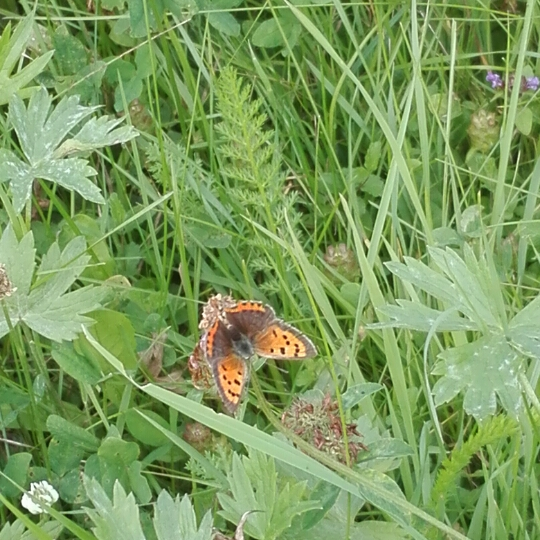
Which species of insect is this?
Lycaena phlaeas
